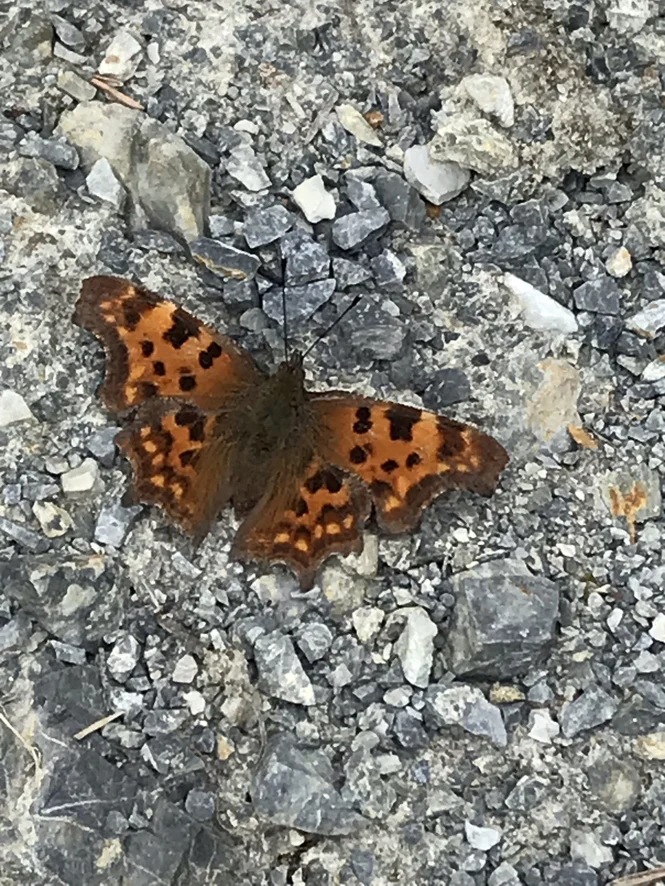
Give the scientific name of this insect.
Polygonia c-album
